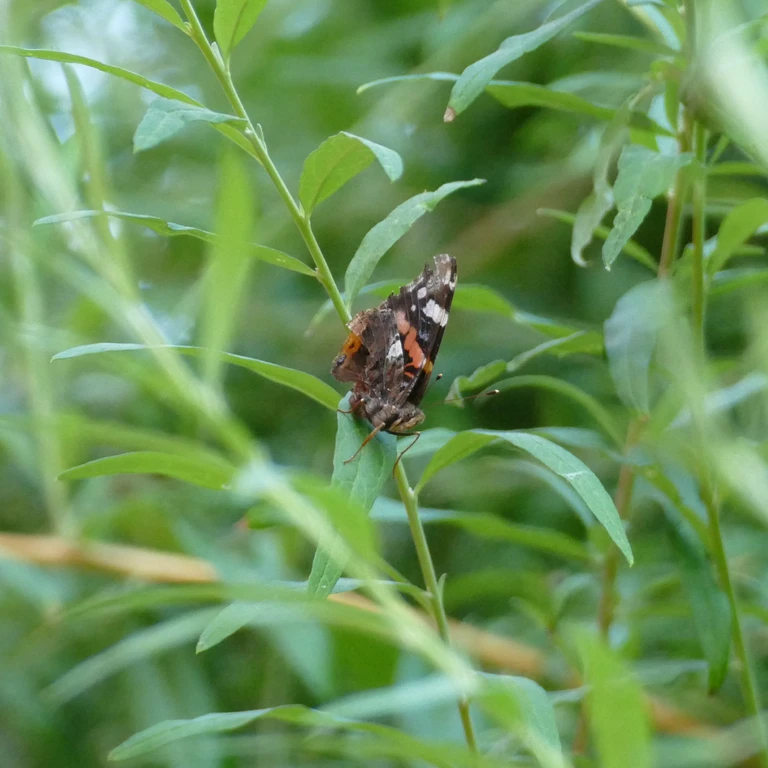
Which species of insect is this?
Vanessa atalanta
